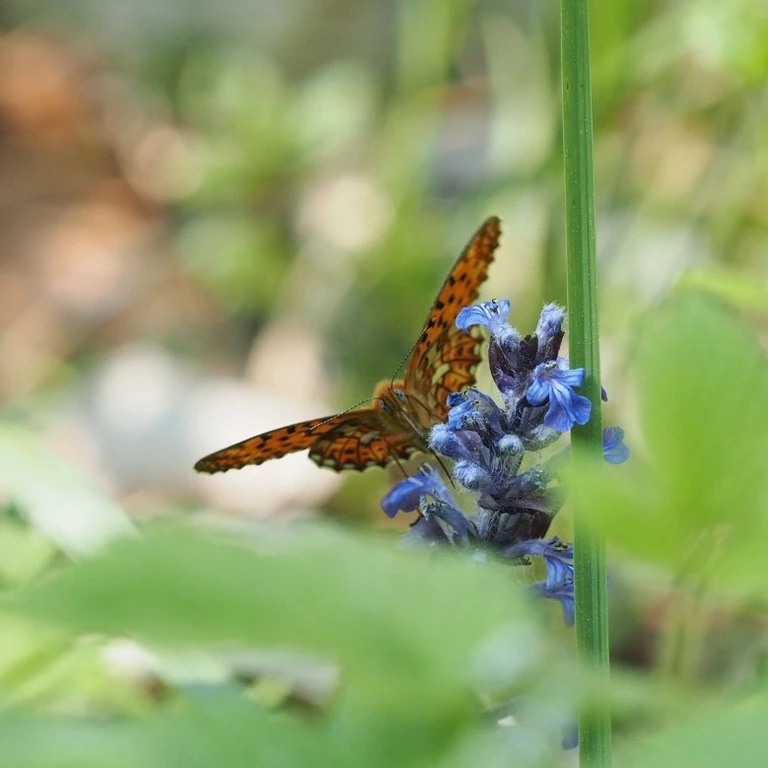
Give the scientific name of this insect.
Boloria euphrosyne (also Clossiana euphrosyne)
